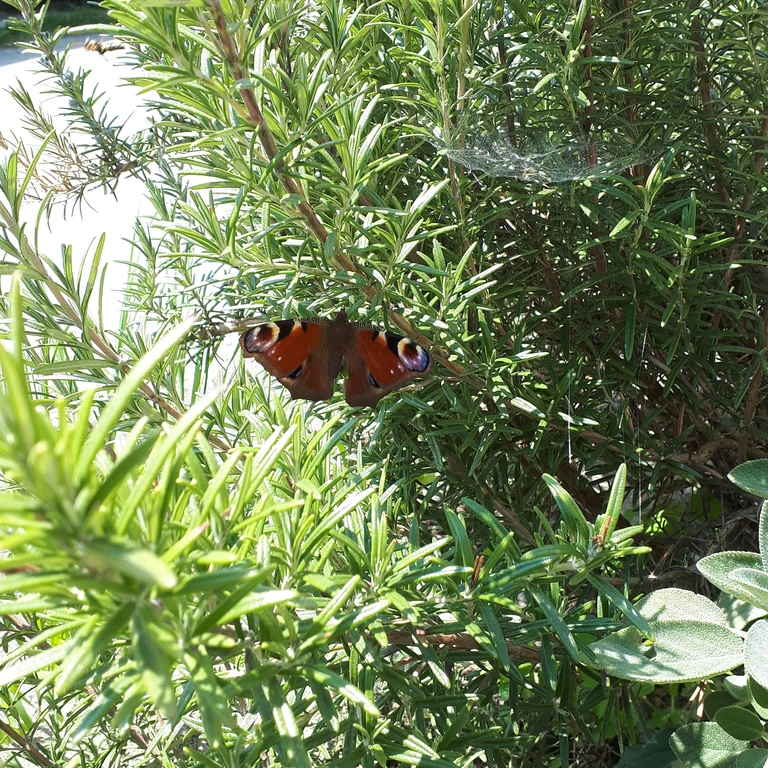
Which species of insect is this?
Aglais io
